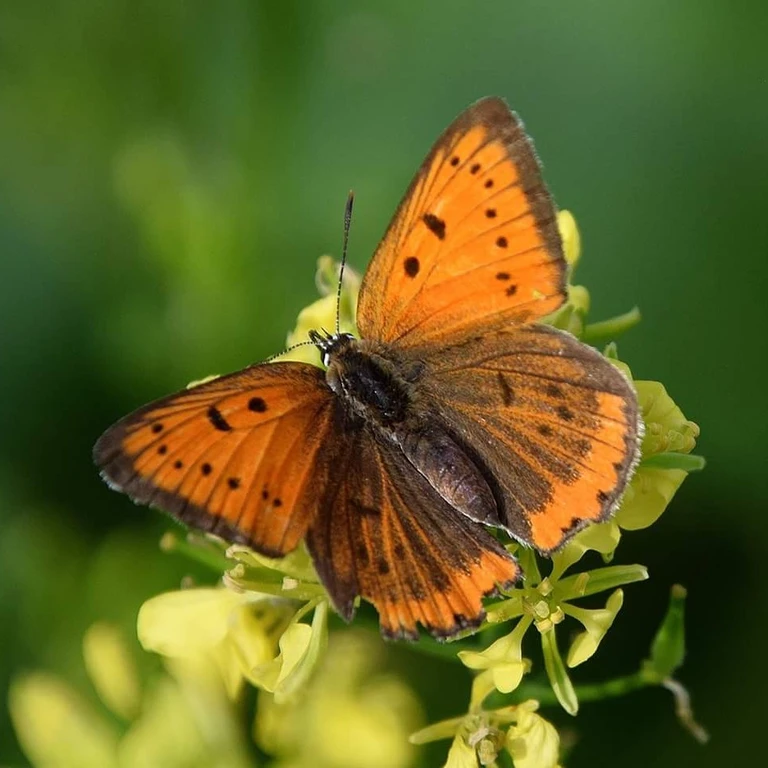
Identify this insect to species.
Lycaena dispar
